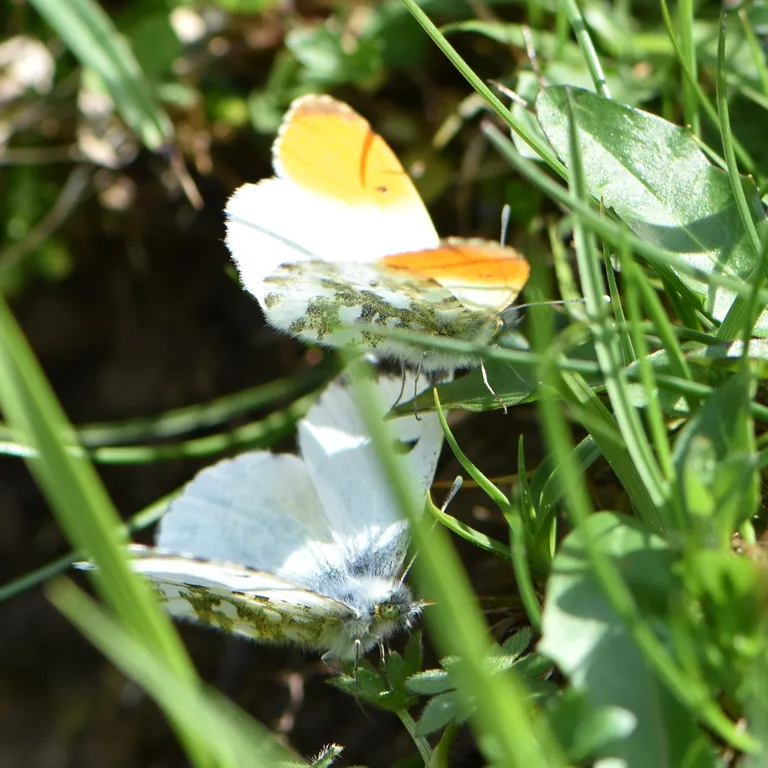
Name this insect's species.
Anthocharis cardamines
